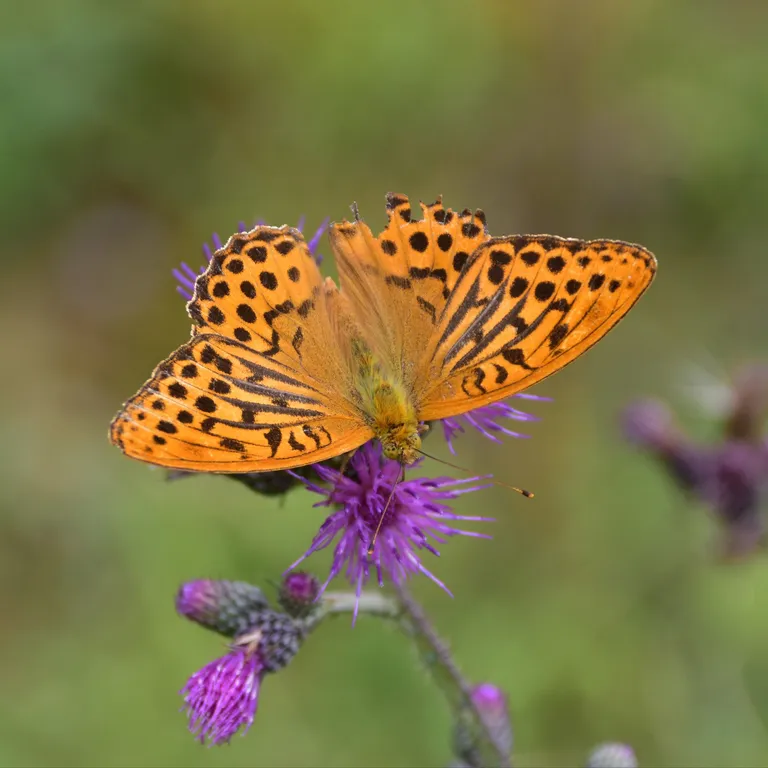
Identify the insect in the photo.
Argynnis paphia
